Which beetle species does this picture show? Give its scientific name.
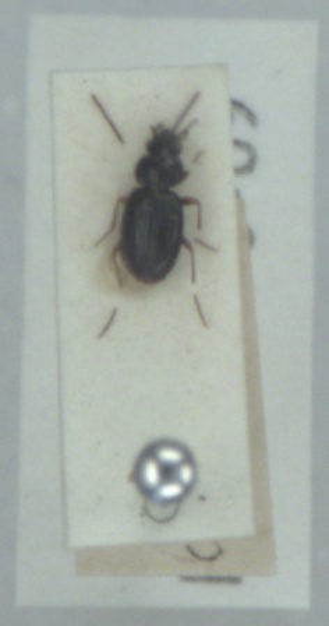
Bembidion mannerheimii
